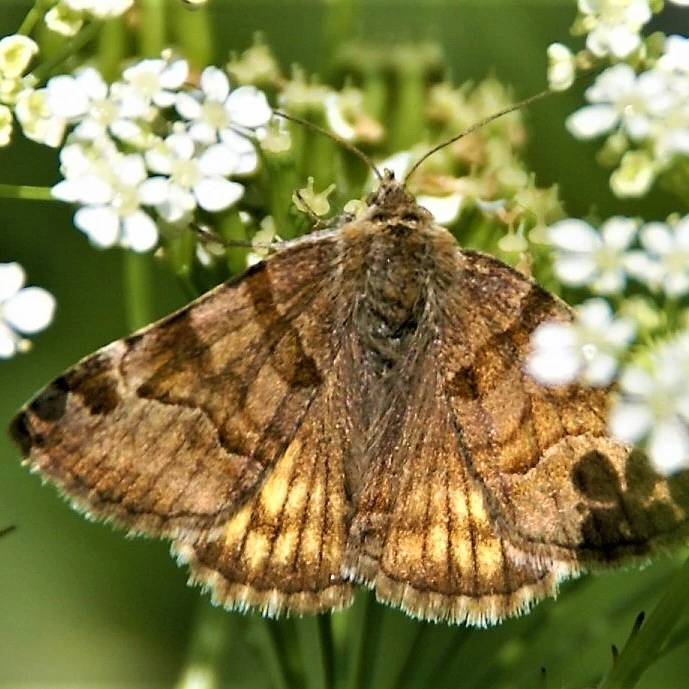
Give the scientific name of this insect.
Euclidia glyphica
